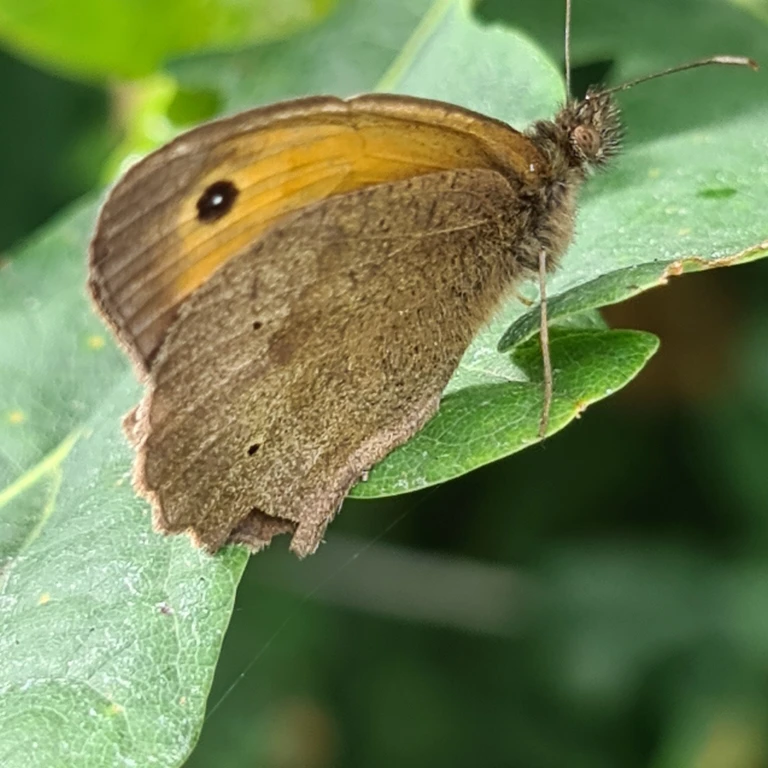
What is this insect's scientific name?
Maniola jurtina
